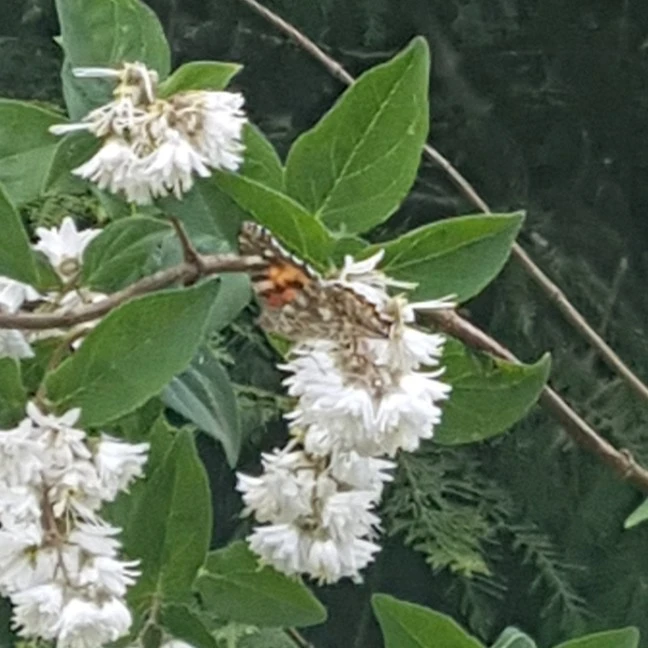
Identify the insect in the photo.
Vanessa cardui
